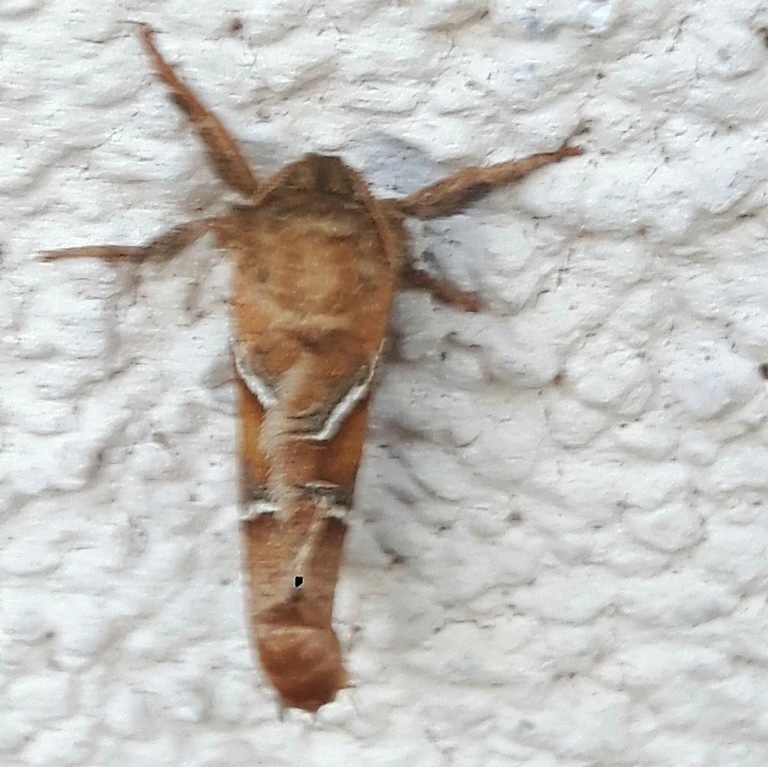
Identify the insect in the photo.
Triodia sylvina
